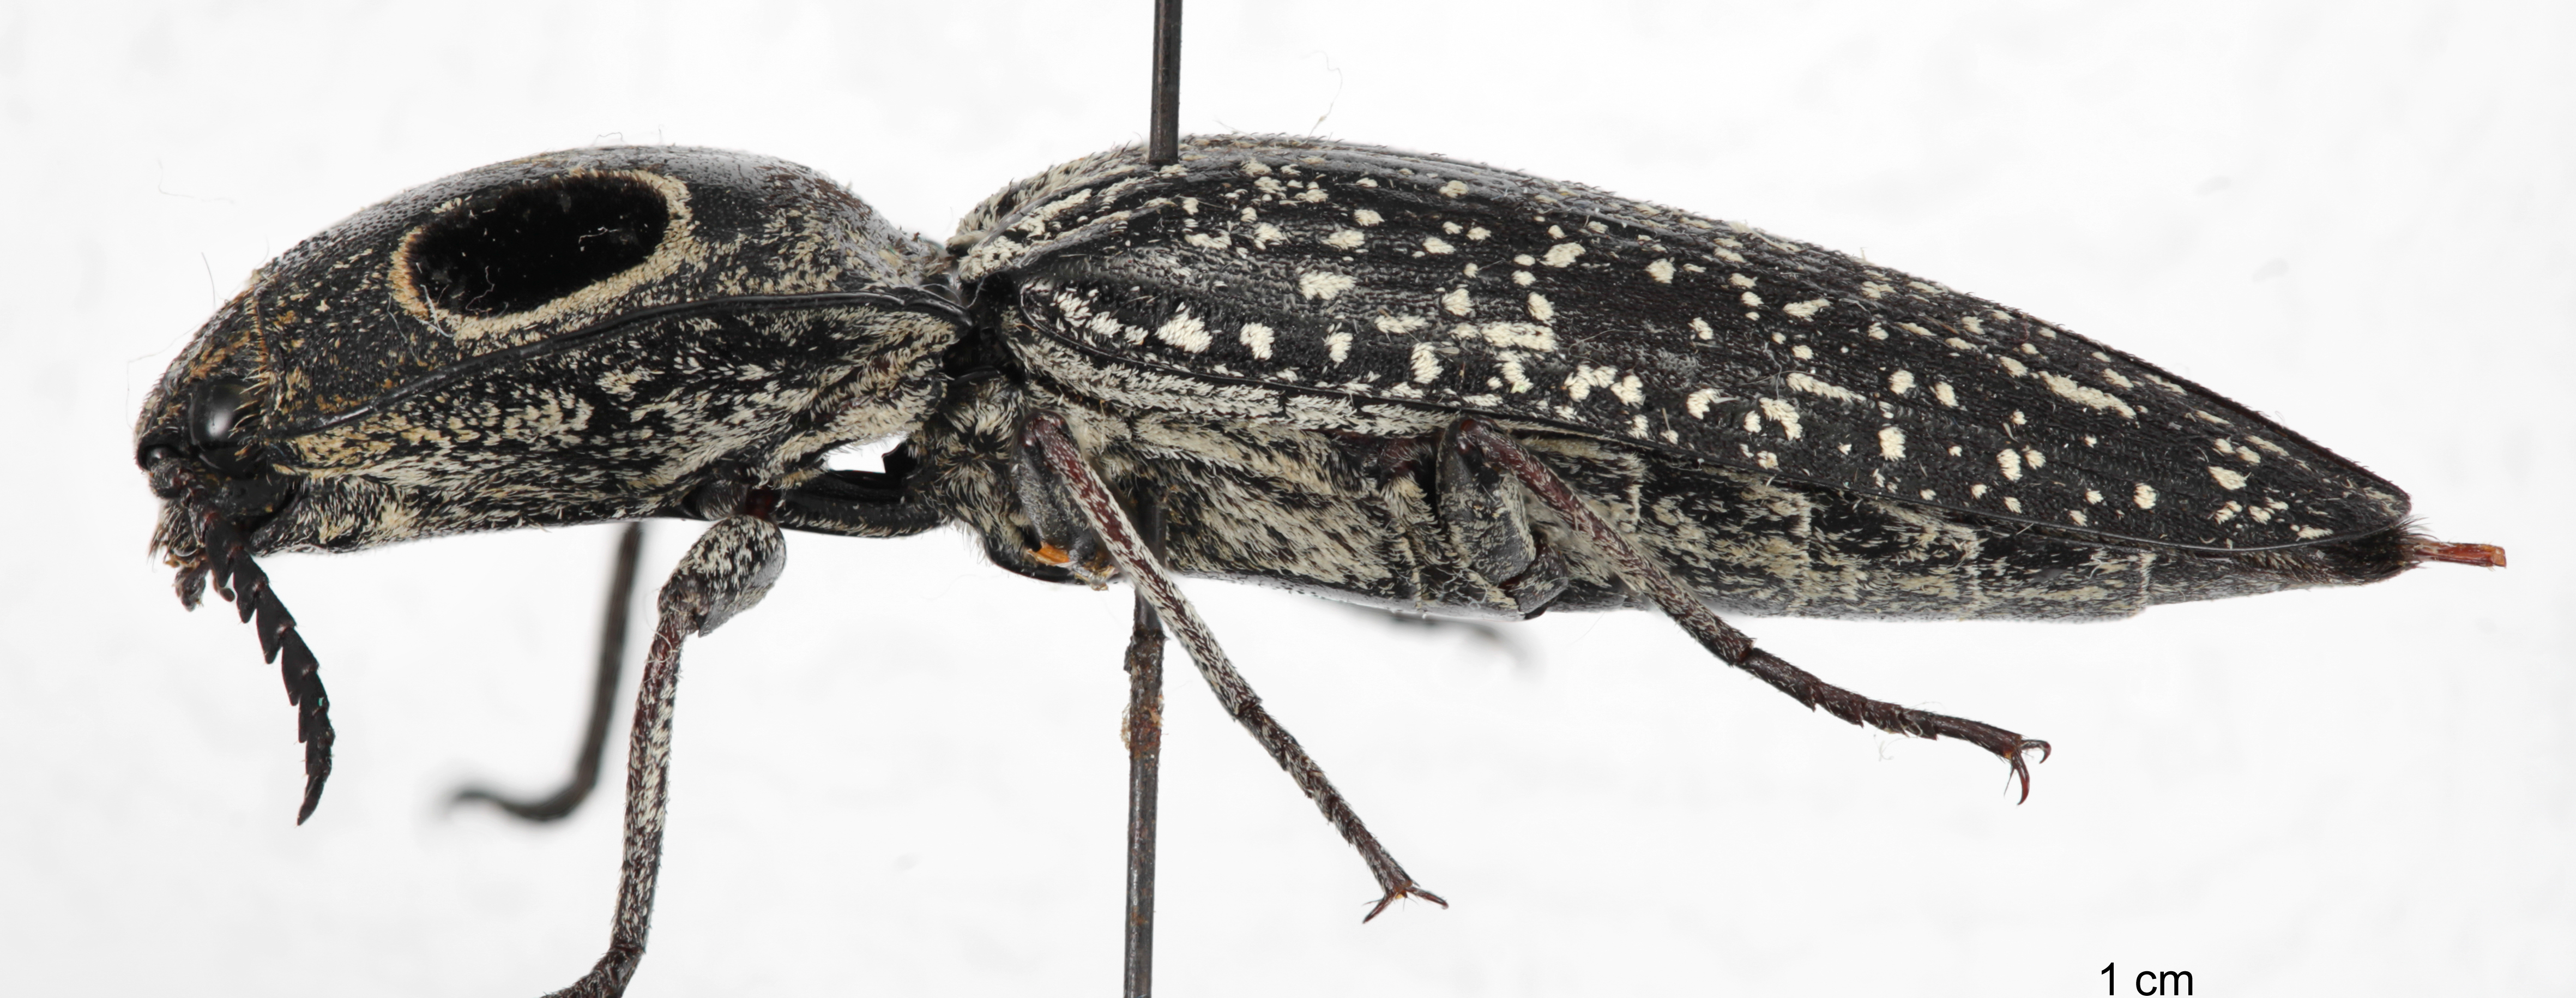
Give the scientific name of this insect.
Alaus oculatus
